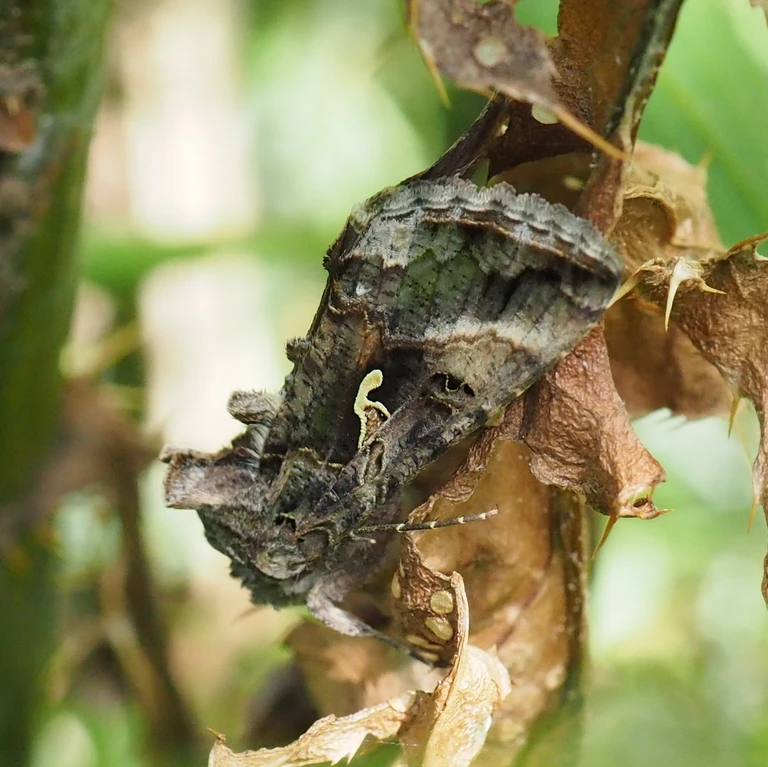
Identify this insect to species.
Autographa gamma
